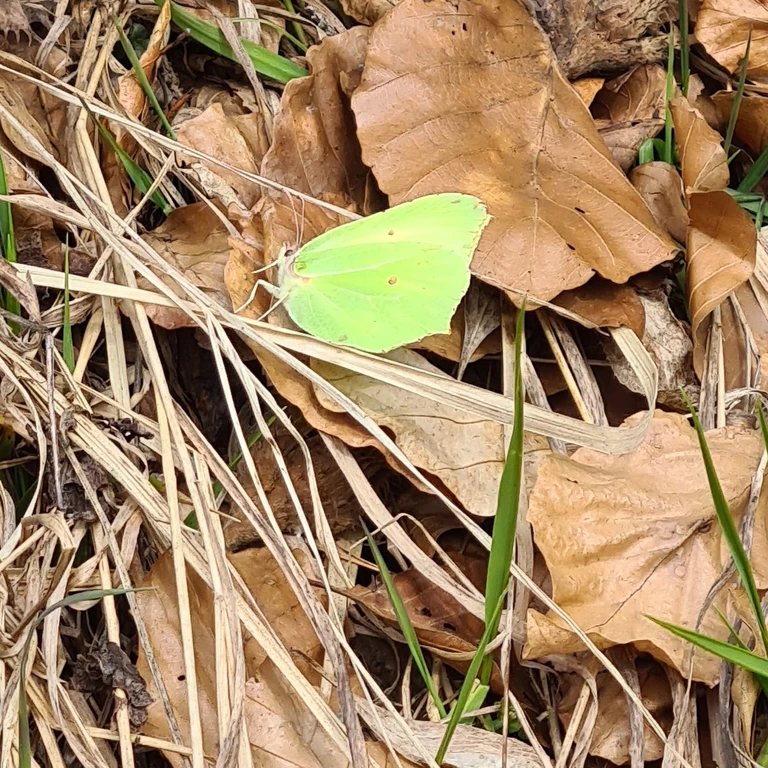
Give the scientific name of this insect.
Gonepteryx rhamni
